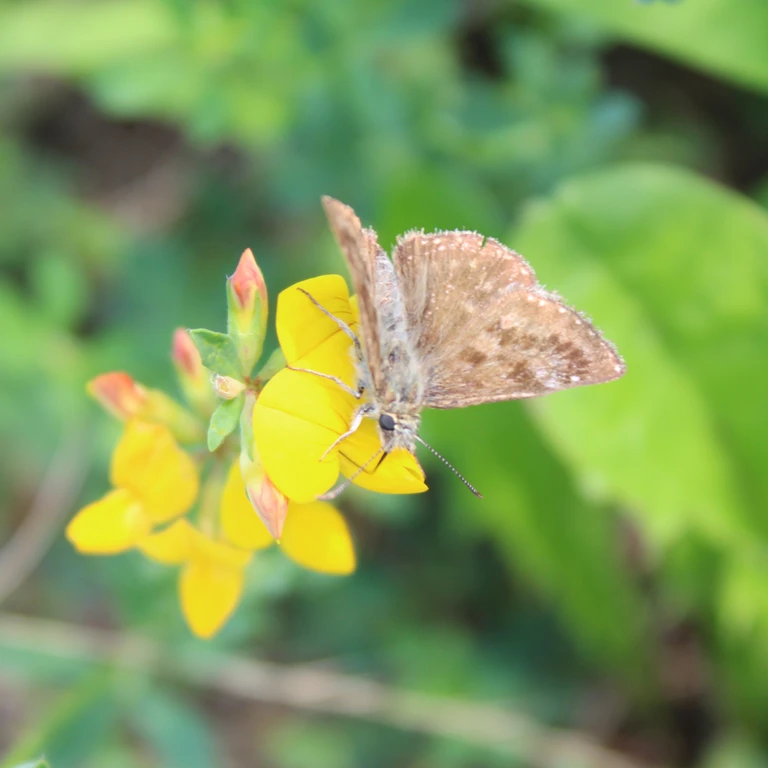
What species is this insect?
Erynnis tages
